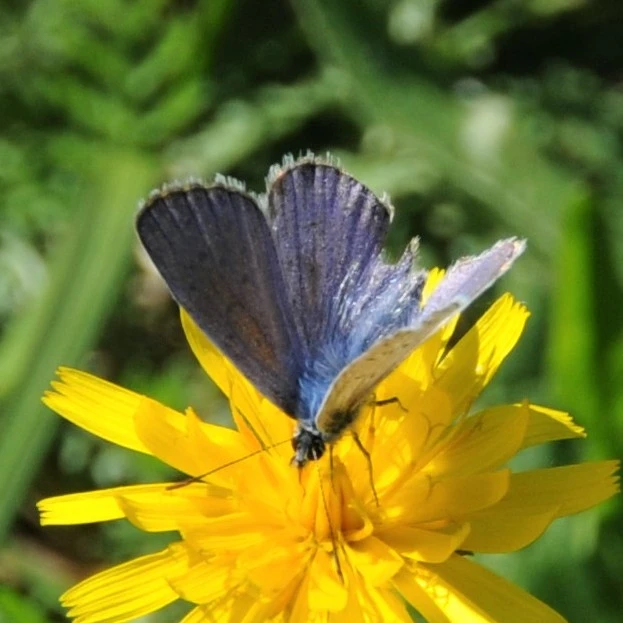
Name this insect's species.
Polyommatus icarus
